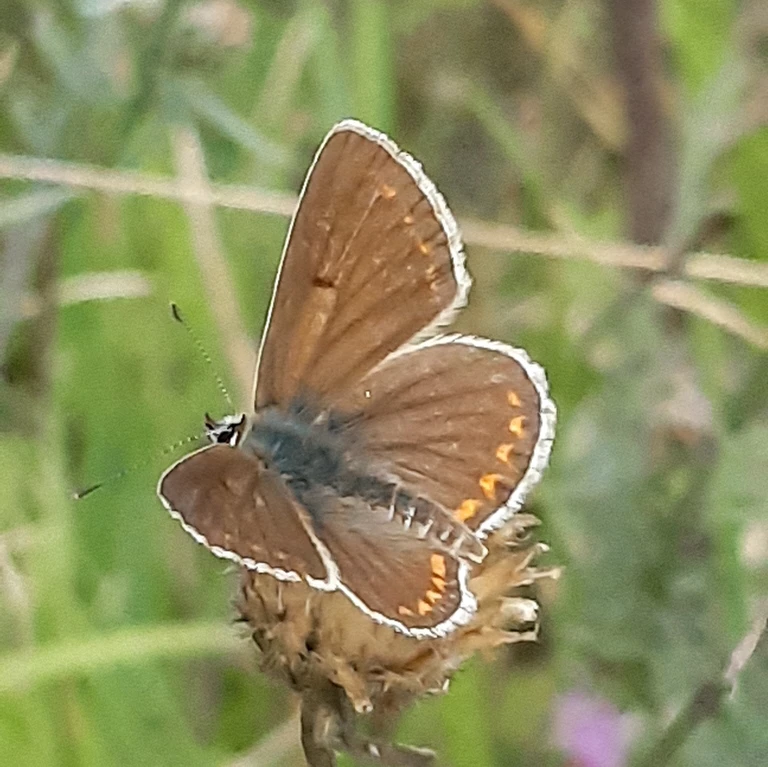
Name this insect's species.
Aricia agestis/artaxerxes
